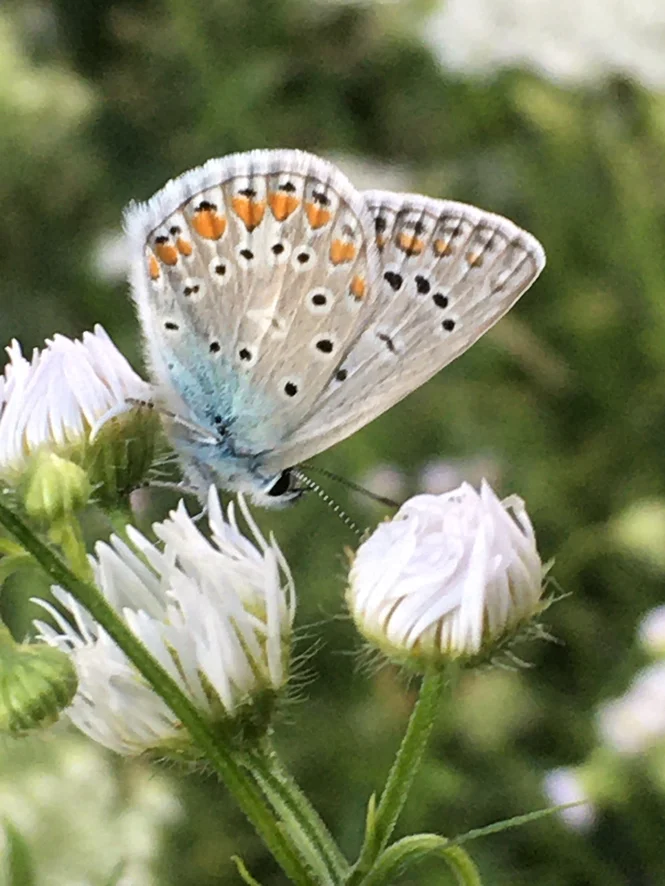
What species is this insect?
Polyommatus icarus
